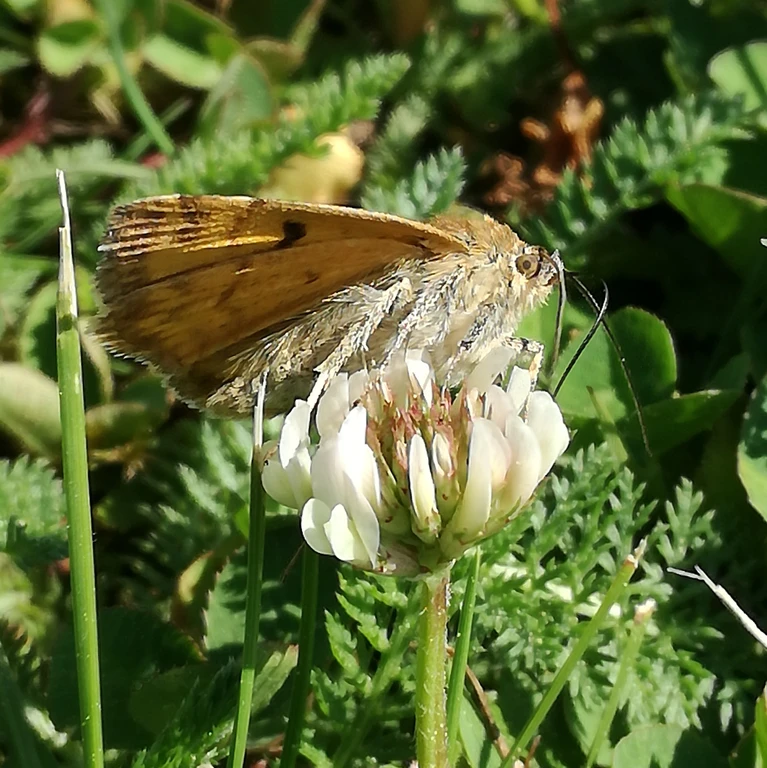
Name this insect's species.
Euclidia glyphica
